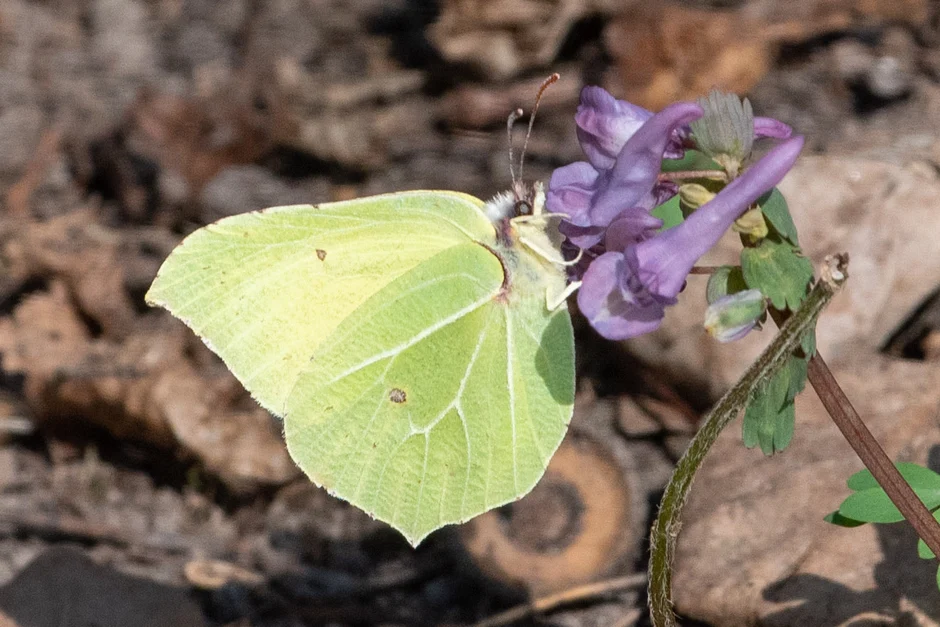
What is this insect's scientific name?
Gonepteryx rhamni
